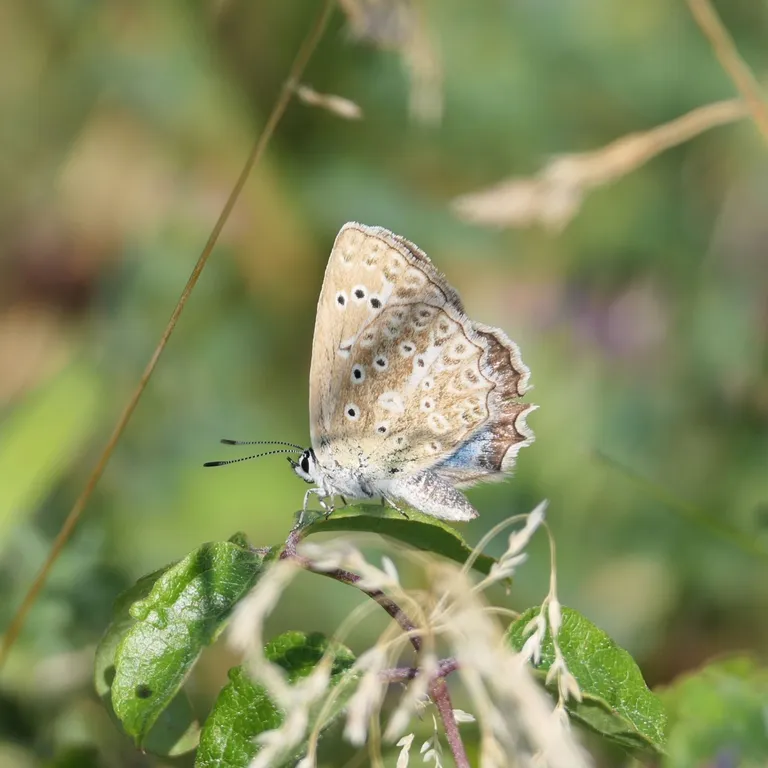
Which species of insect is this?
Polyommatus daphnis
